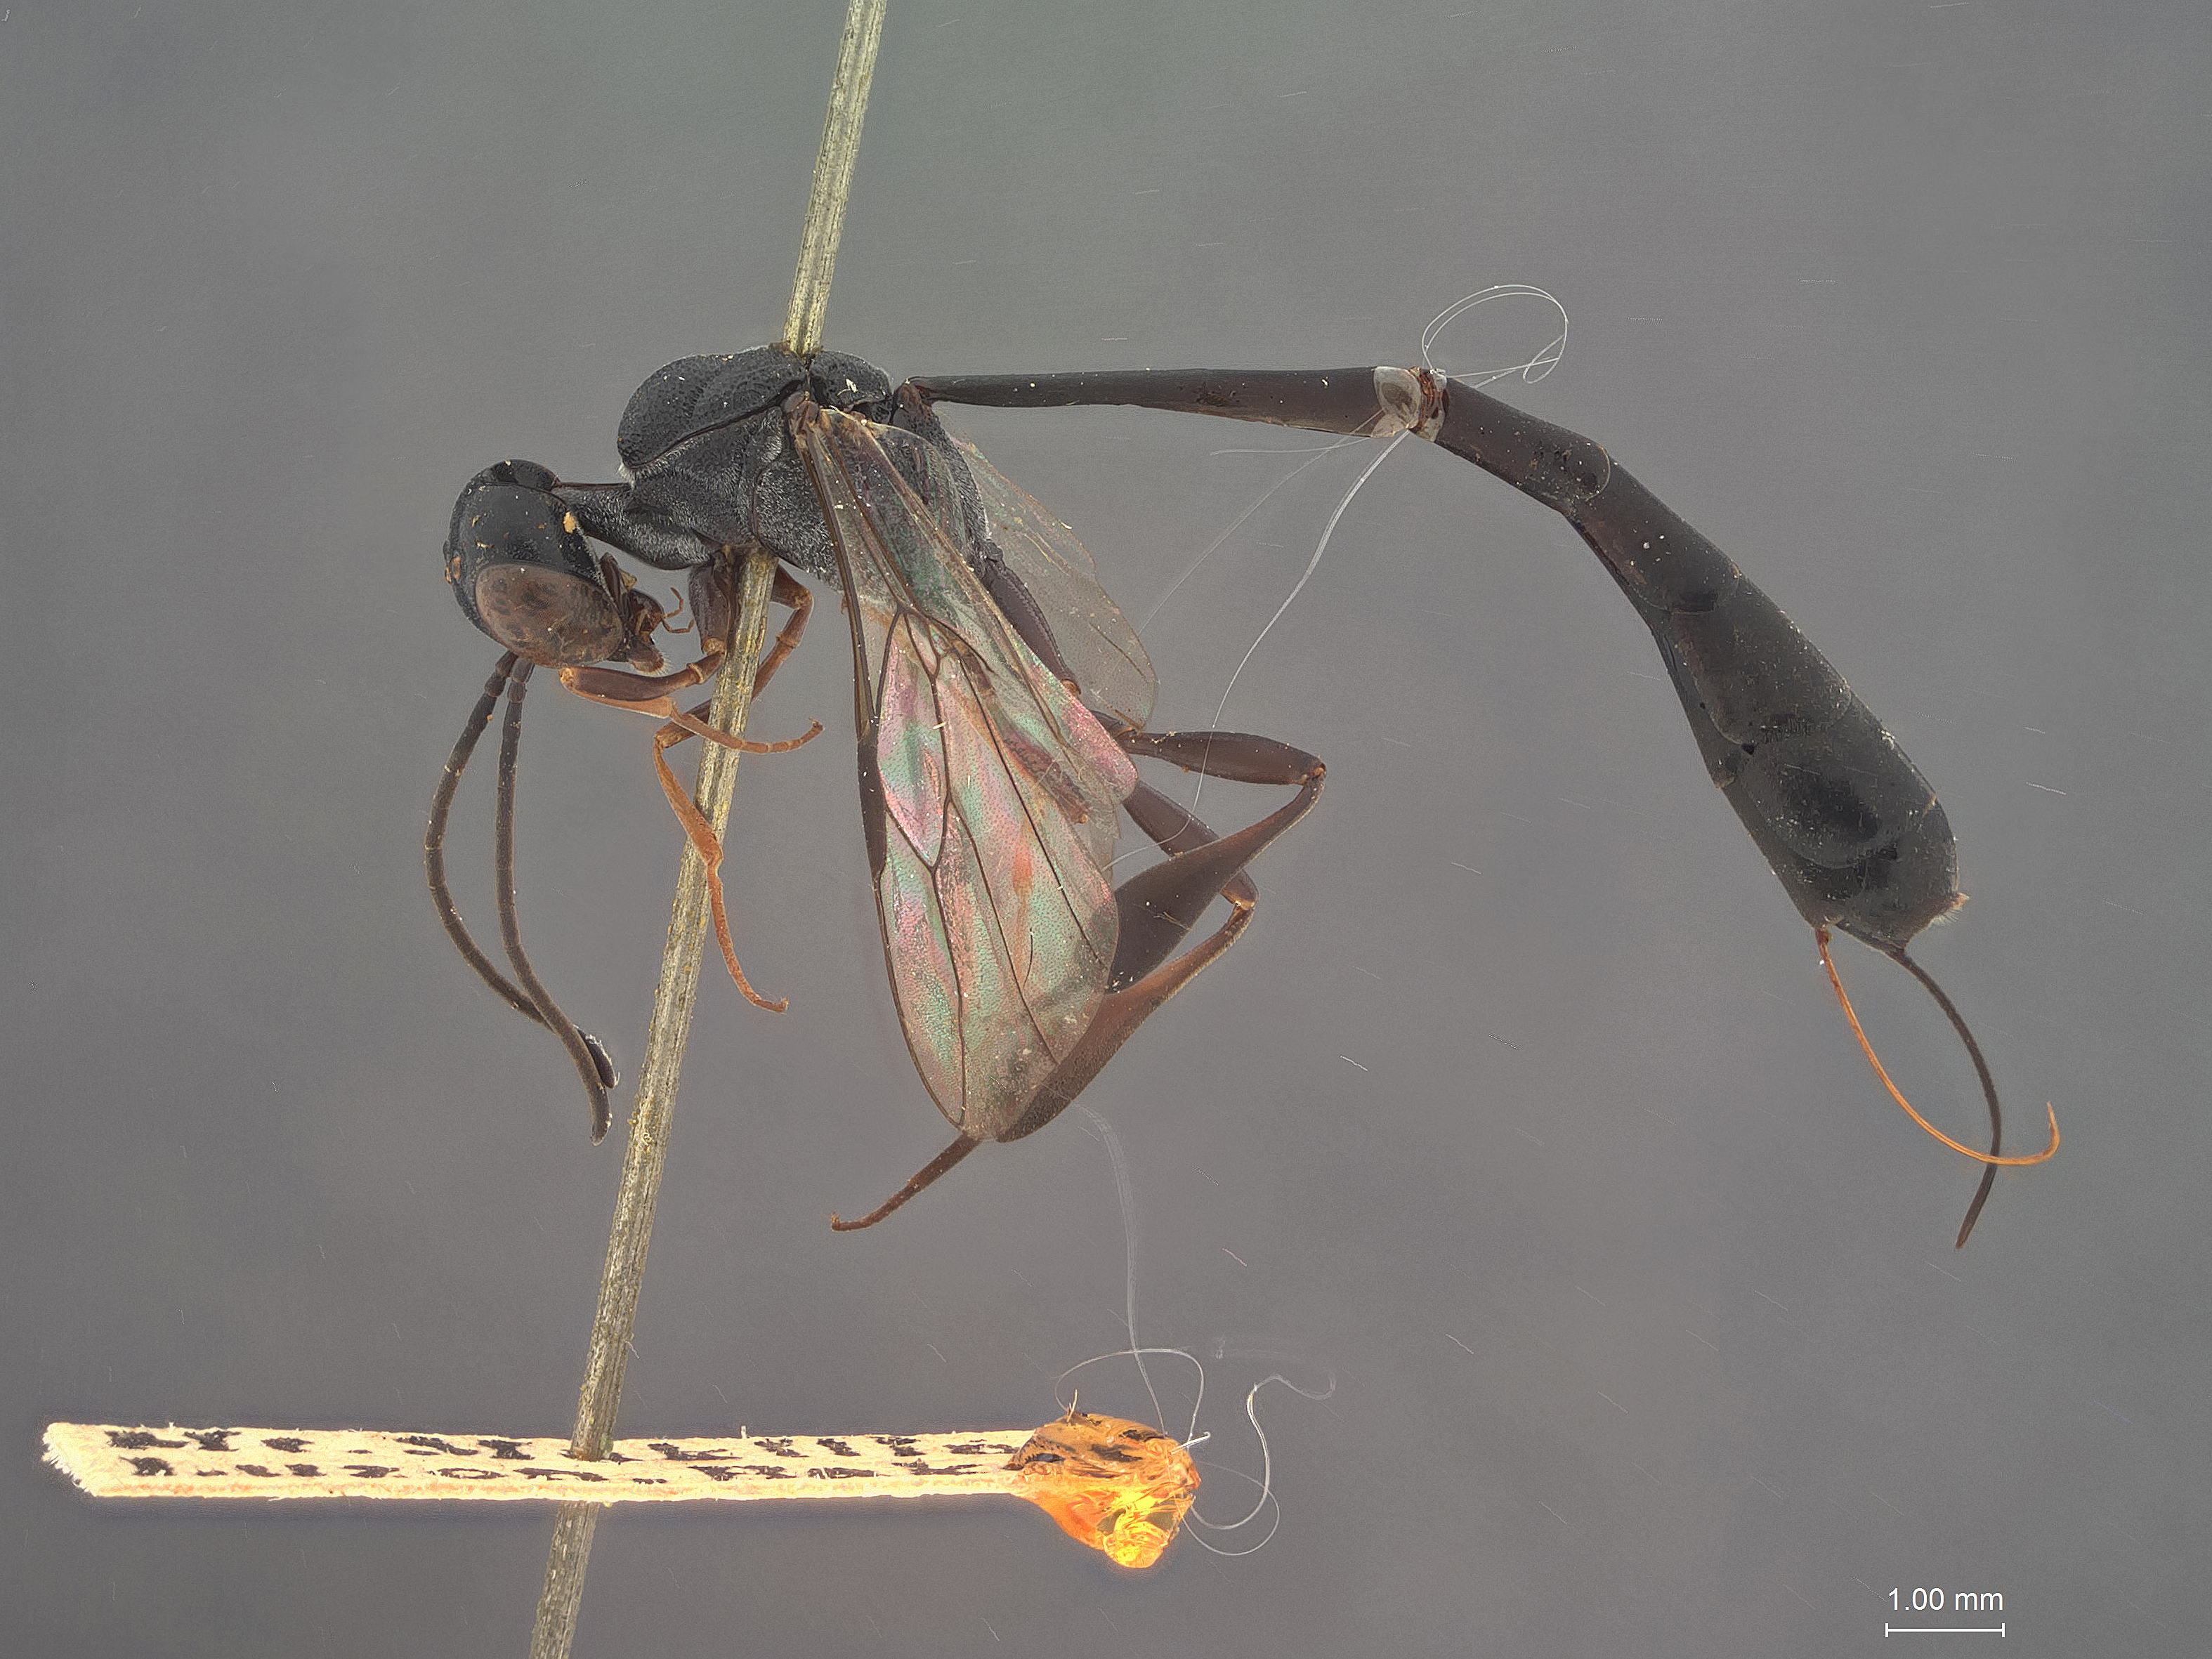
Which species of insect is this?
Gasteruption pinguipunctatum
